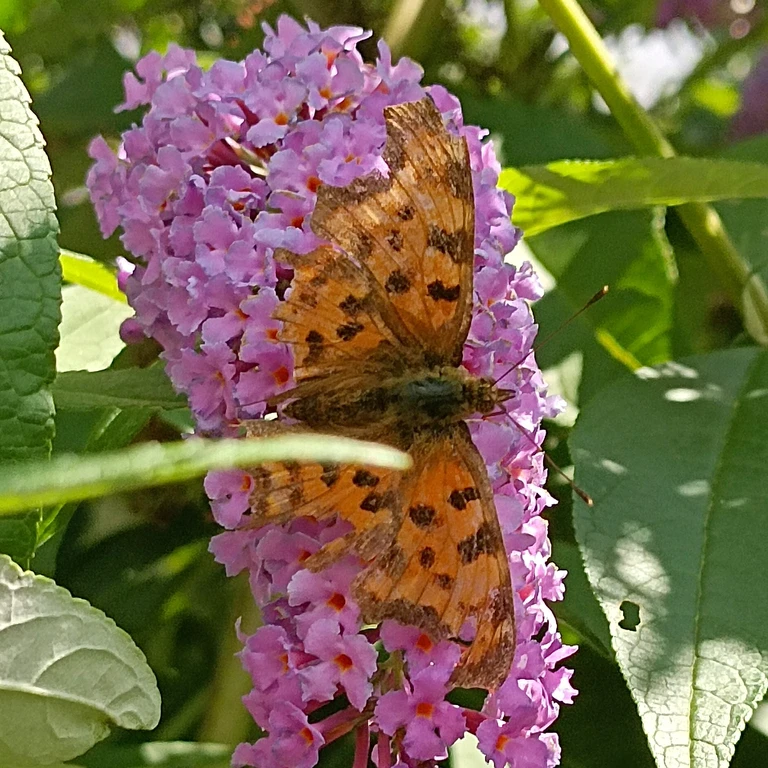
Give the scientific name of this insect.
Polygonia c-album
